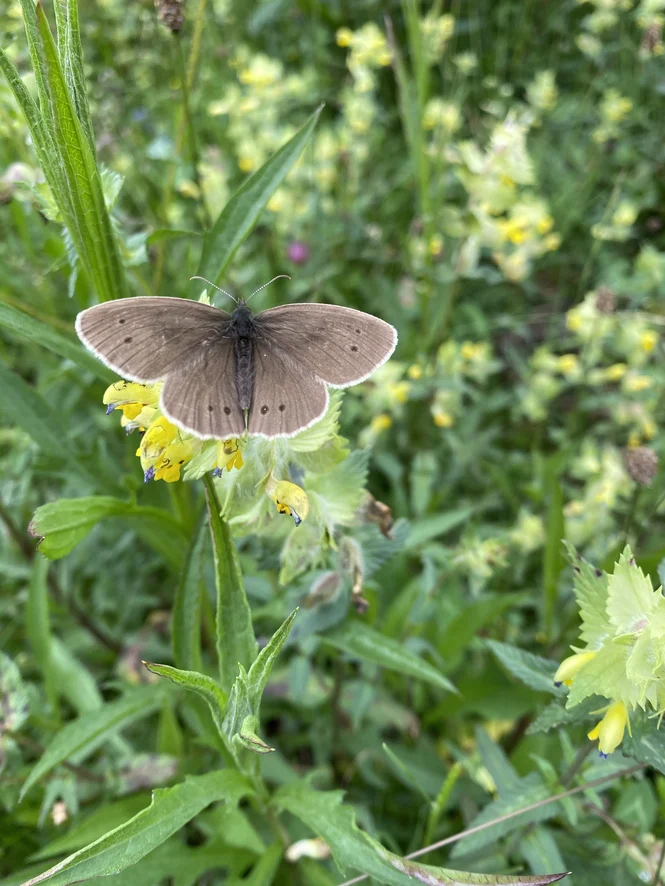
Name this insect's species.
Aphantopus hyperantus
